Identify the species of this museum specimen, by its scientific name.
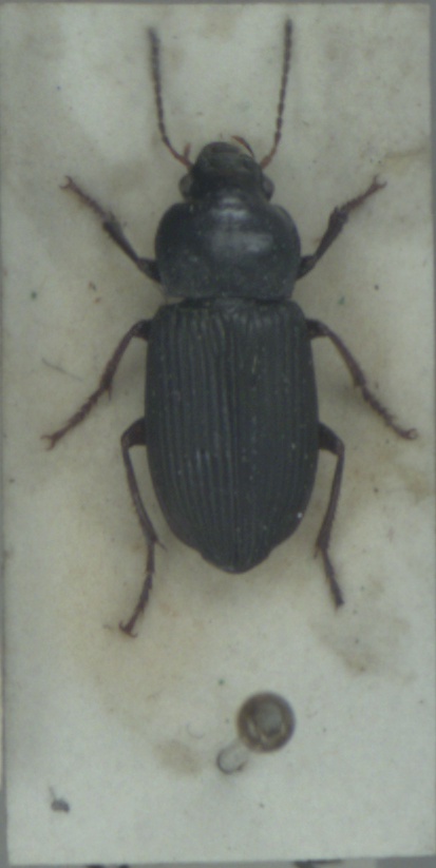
Anisodactylus binotatus
